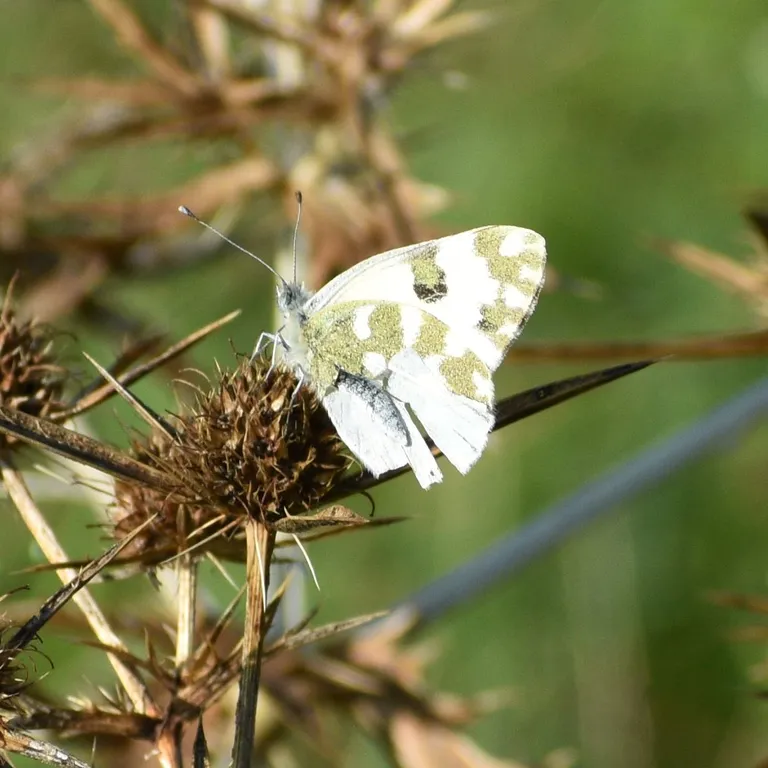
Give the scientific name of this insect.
Pontia edusa
